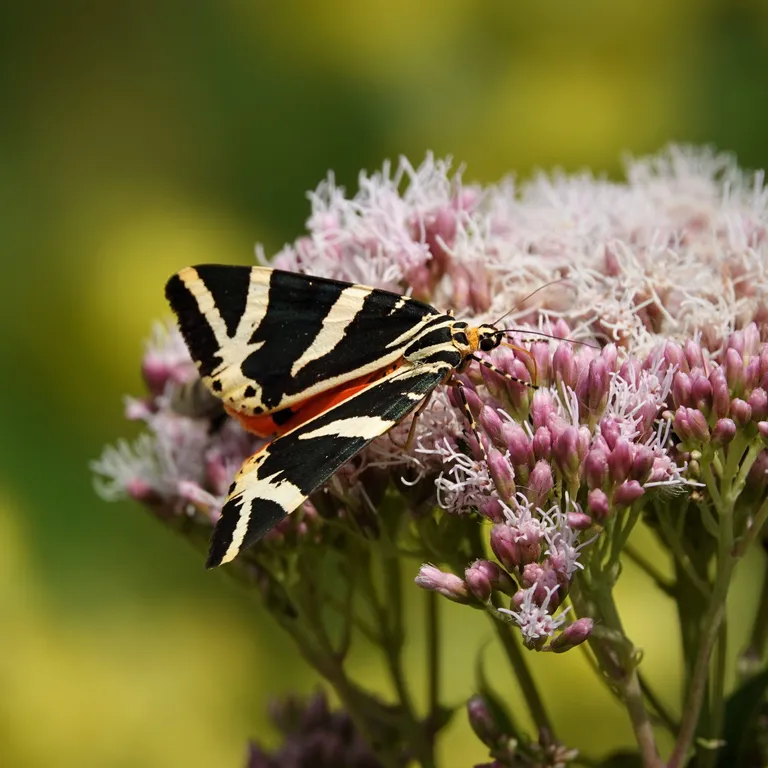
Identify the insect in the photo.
Euplagia quadripunctaria
